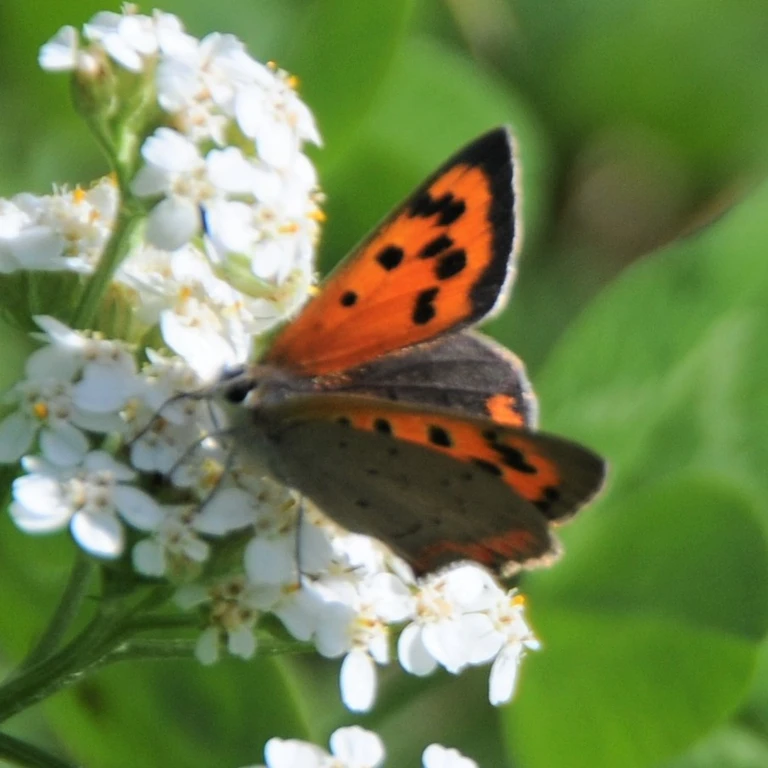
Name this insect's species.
Lycaena phlaeas
